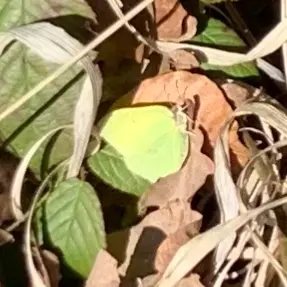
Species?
Gonepteryx rhamni
